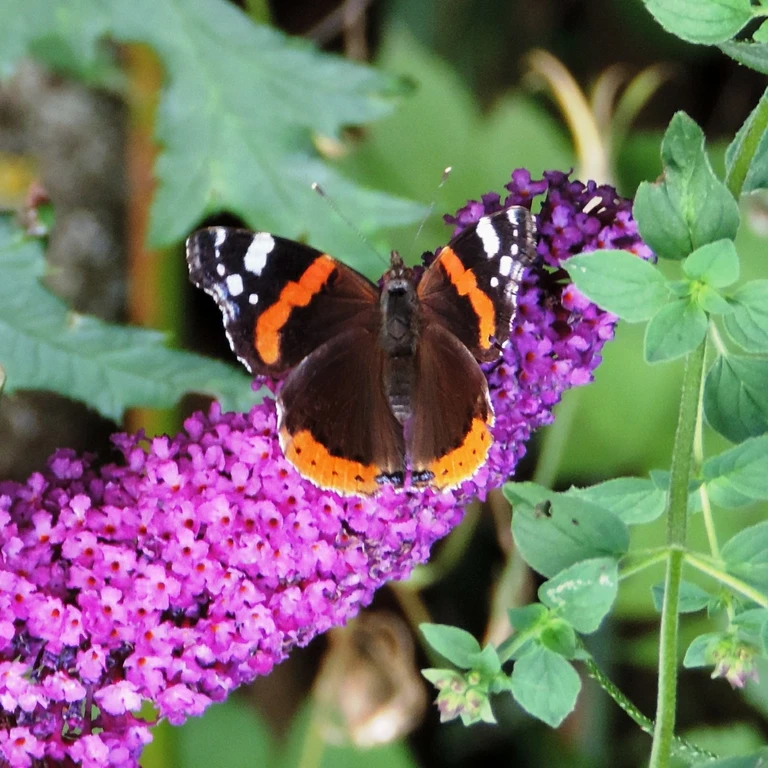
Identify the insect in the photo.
Vanessa atalanta
